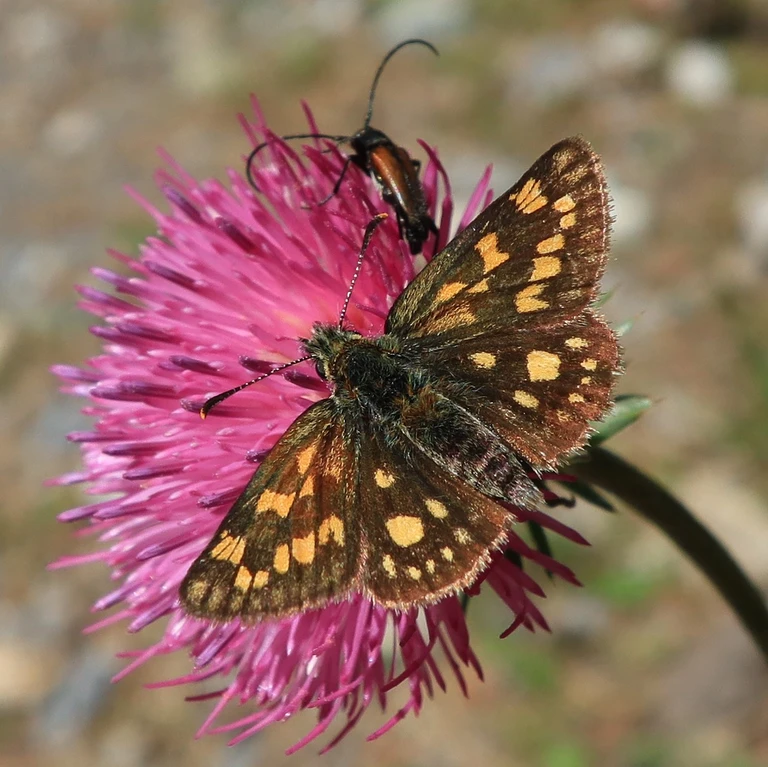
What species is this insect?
Carterocephalus palaemon
